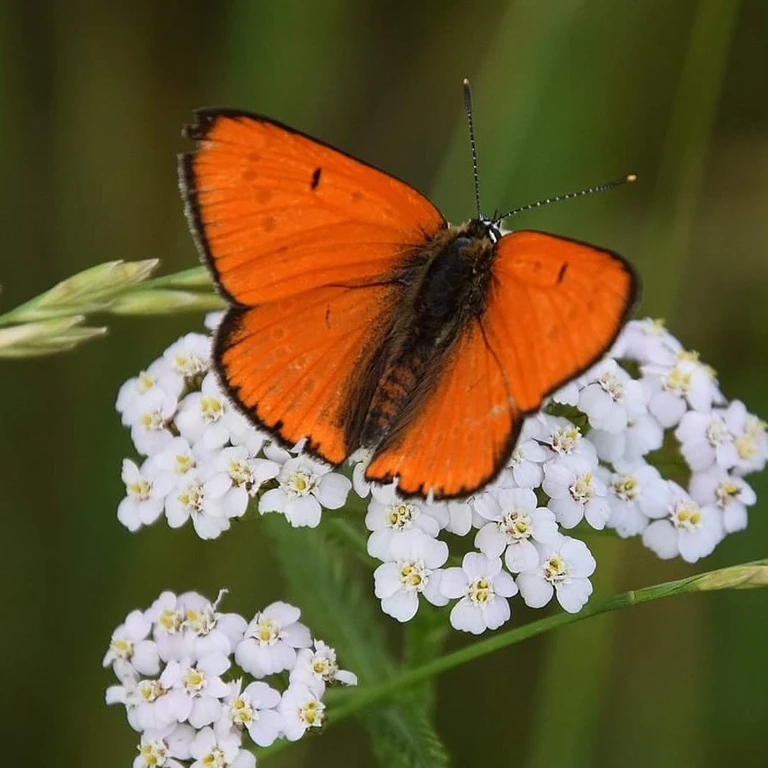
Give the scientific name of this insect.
Lycaena dispar
